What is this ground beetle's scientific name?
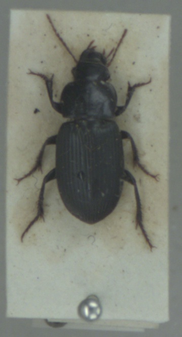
Harpalus rufipalpis
